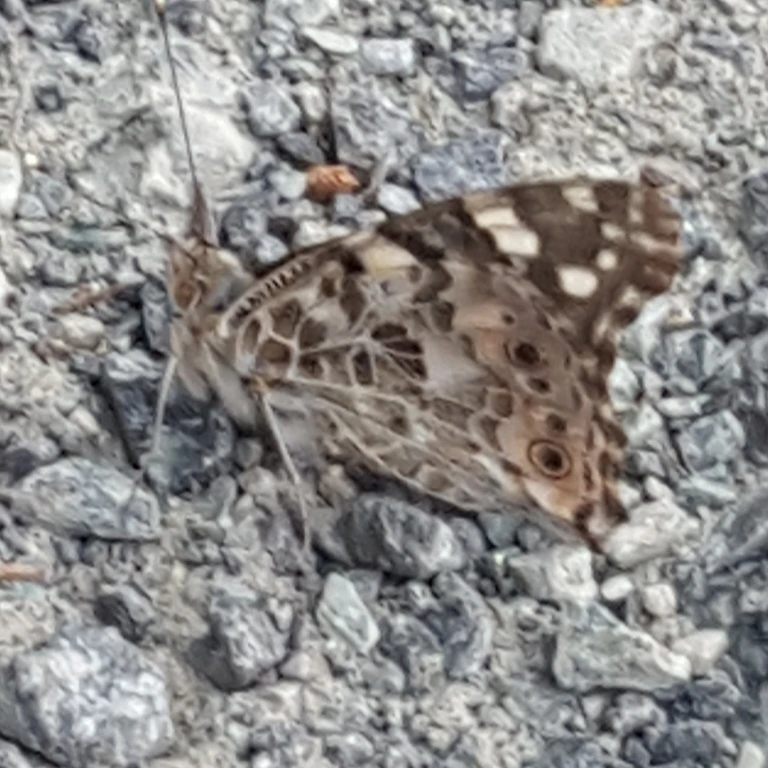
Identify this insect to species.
Vanessa cardui
